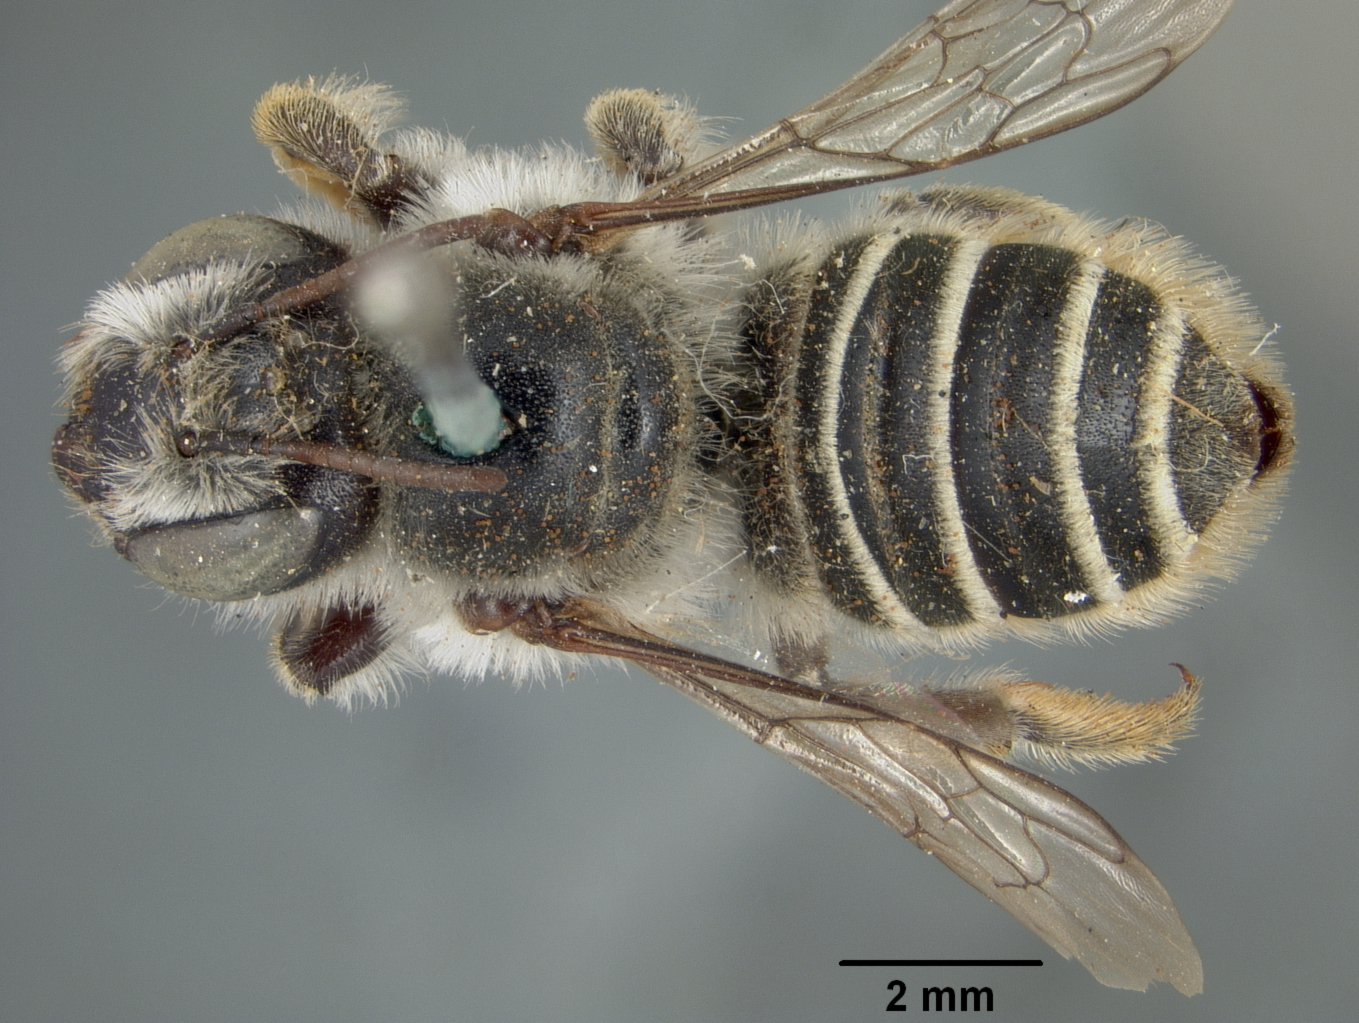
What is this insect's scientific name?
Megachile dulciana
